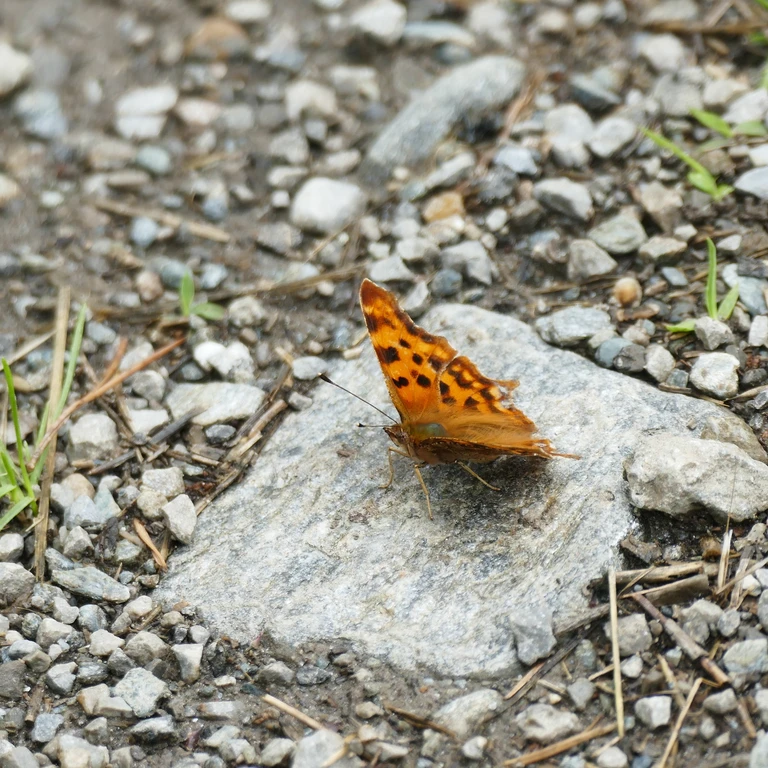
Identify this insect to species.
Polygonia c-album
